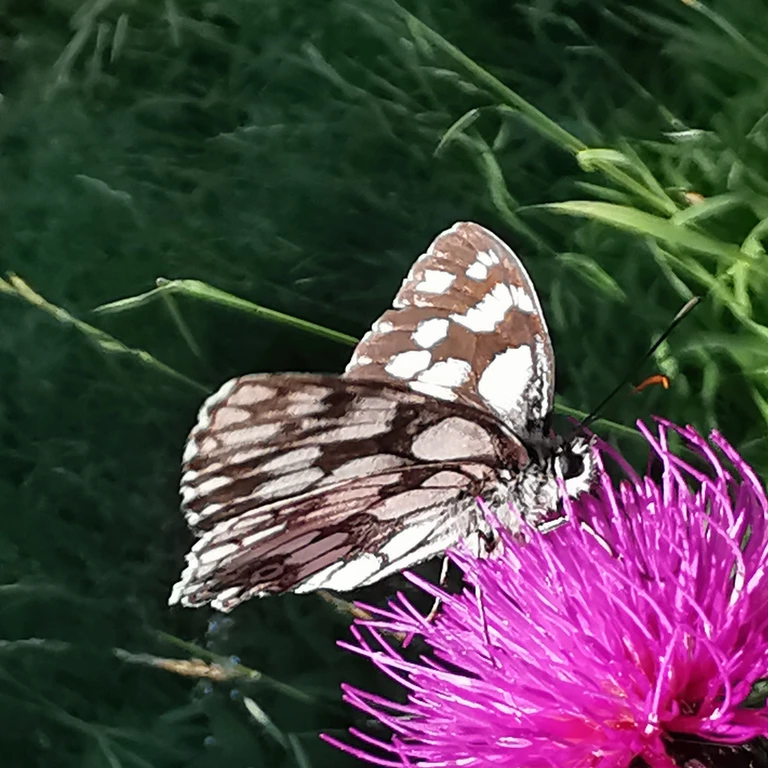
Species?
Melanargia galathea
